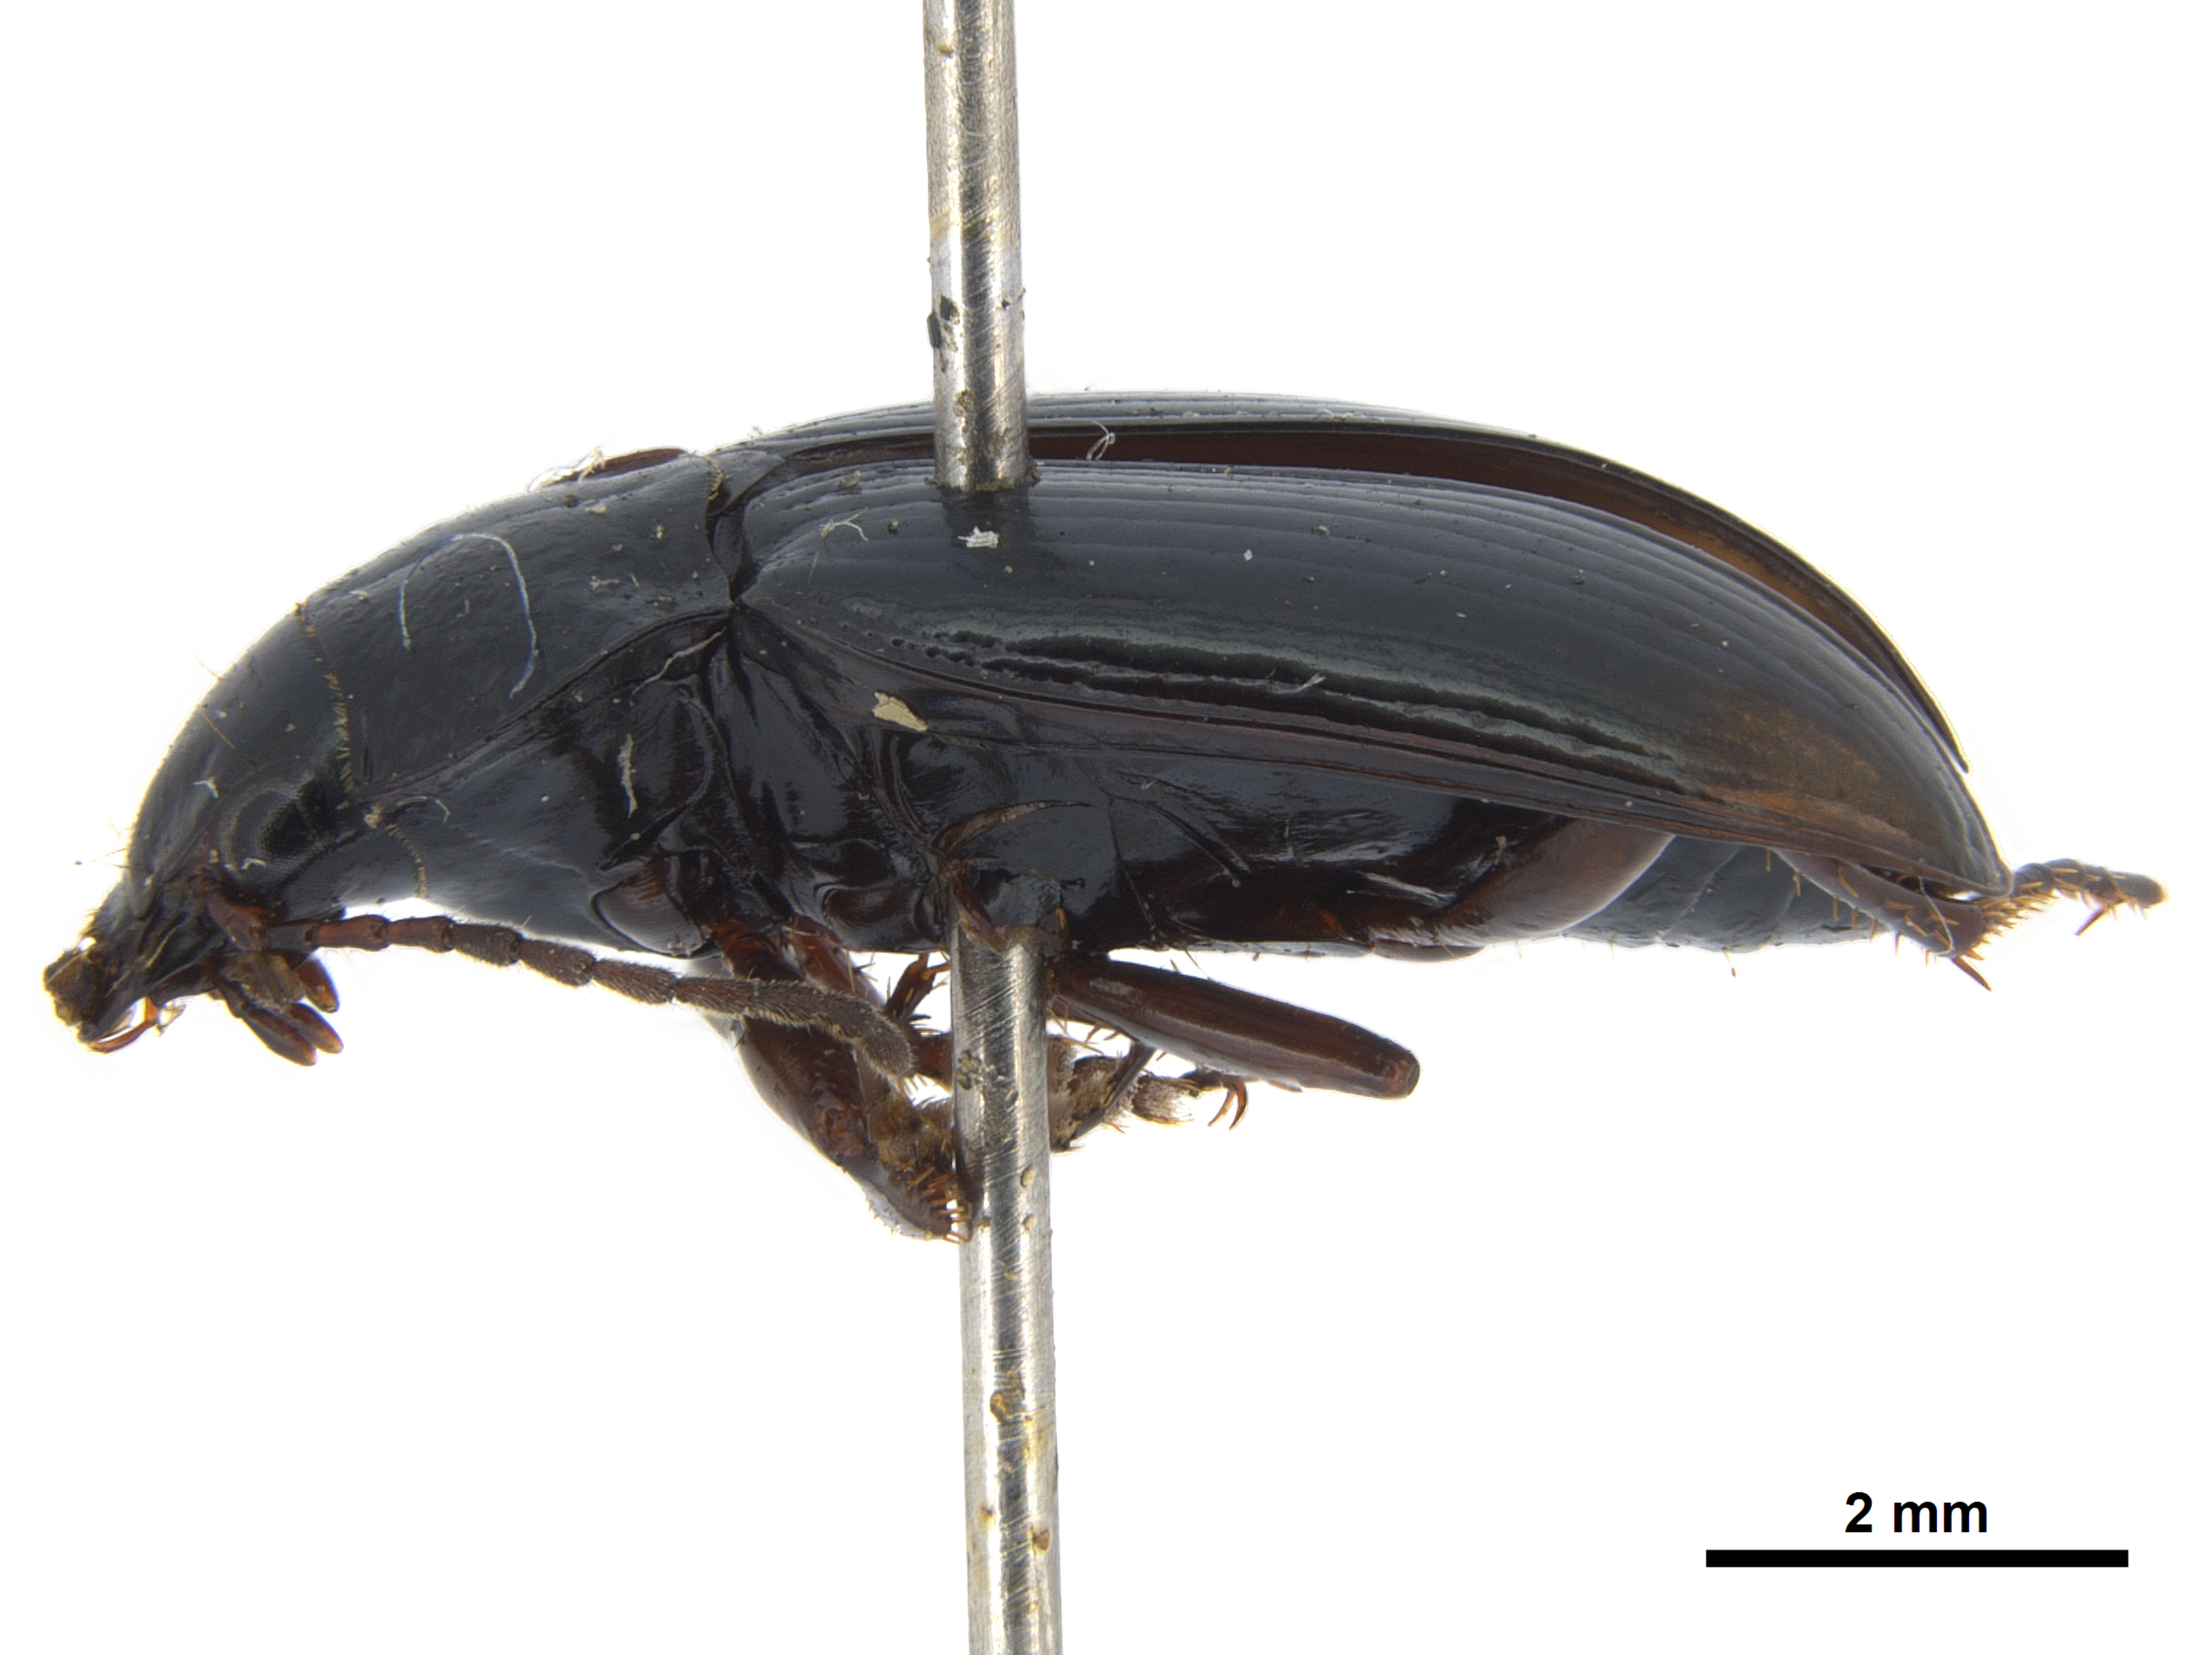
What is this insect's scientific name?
Migadops latus
